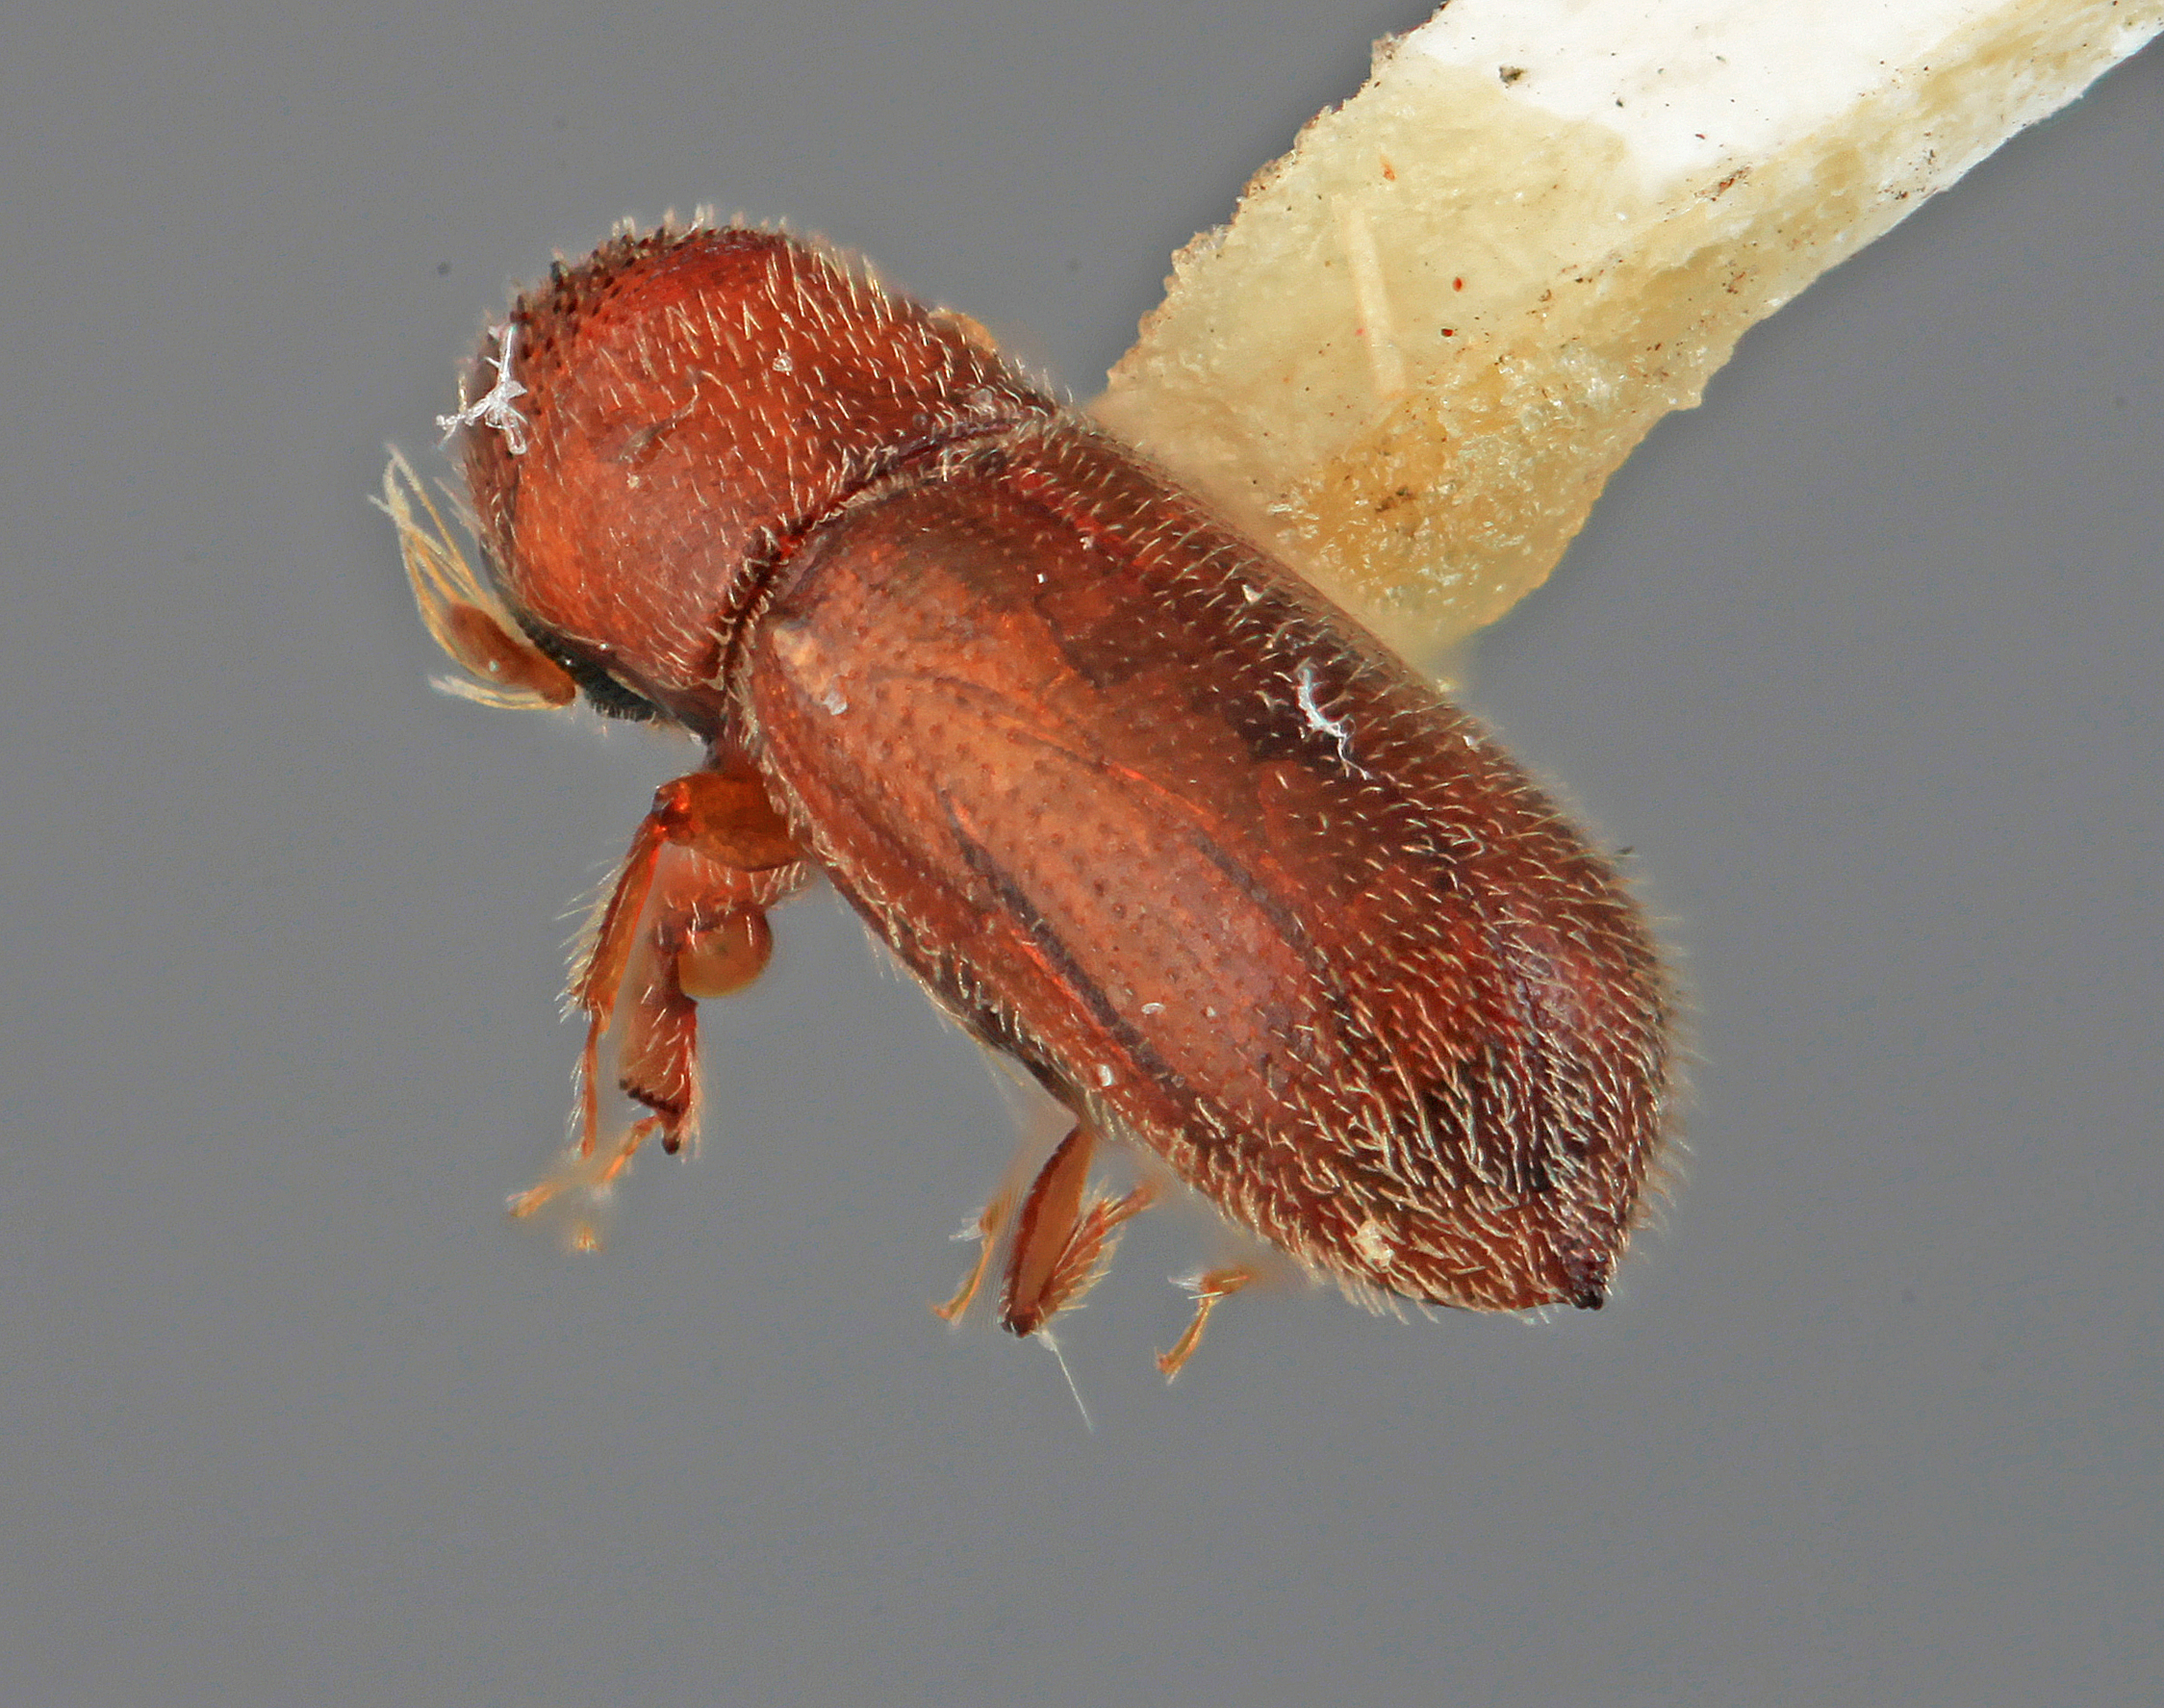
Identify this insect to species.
Micracis torus
